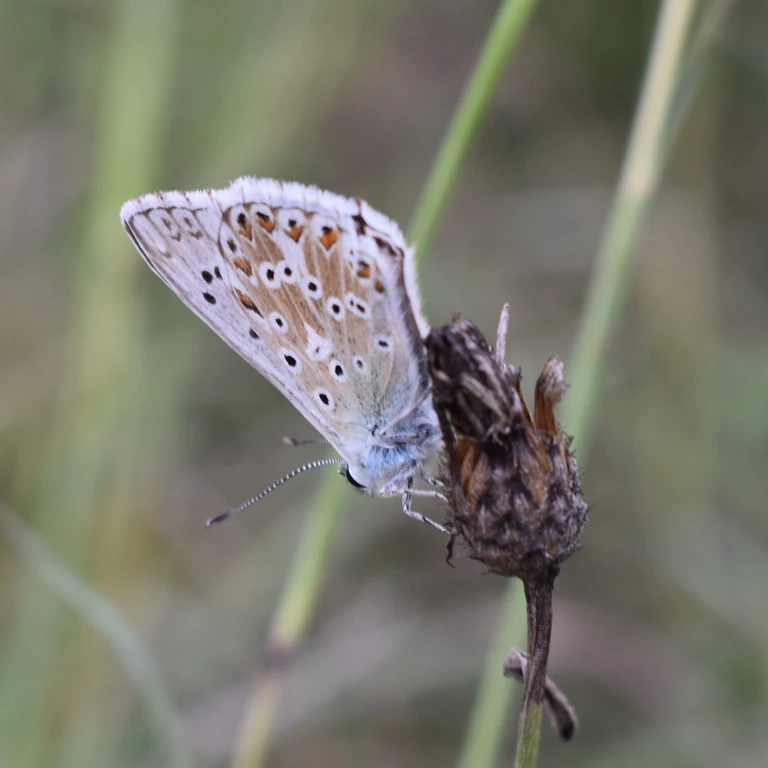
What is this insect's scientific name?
Lysandra coridon
